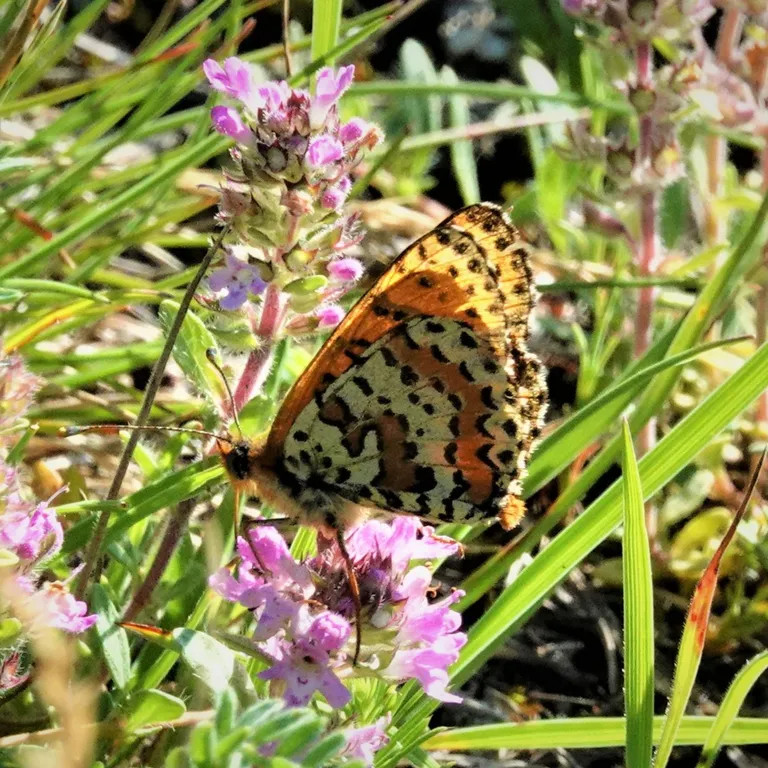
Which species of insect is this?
Melitaea didyma
